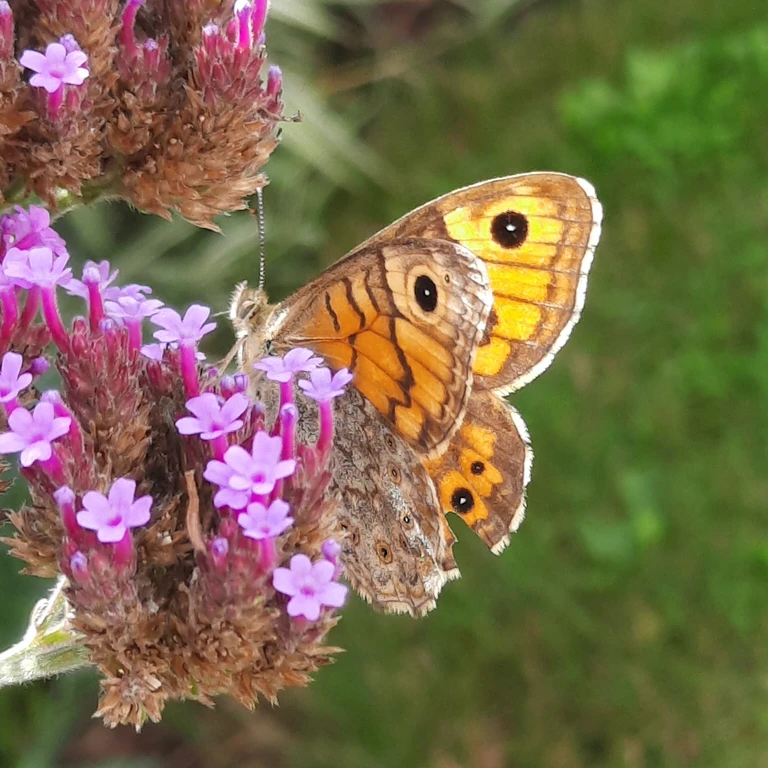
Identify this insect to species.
Lasiommata megera (also Pararge megera)
